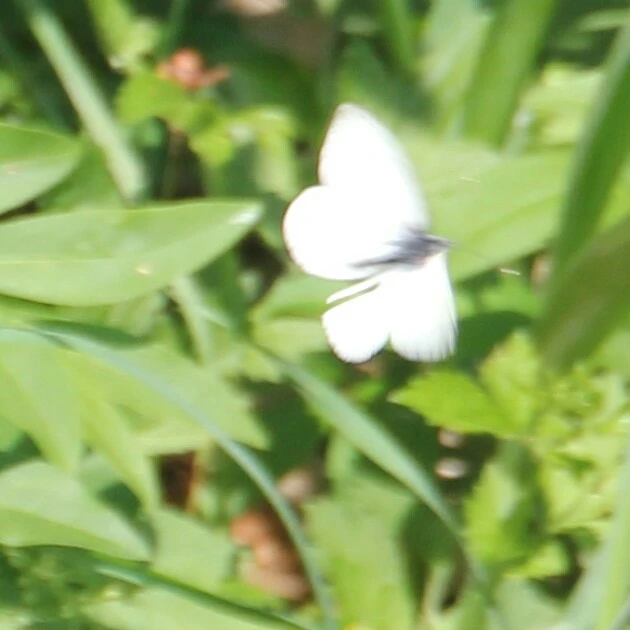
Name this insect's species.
Pieris rapae
